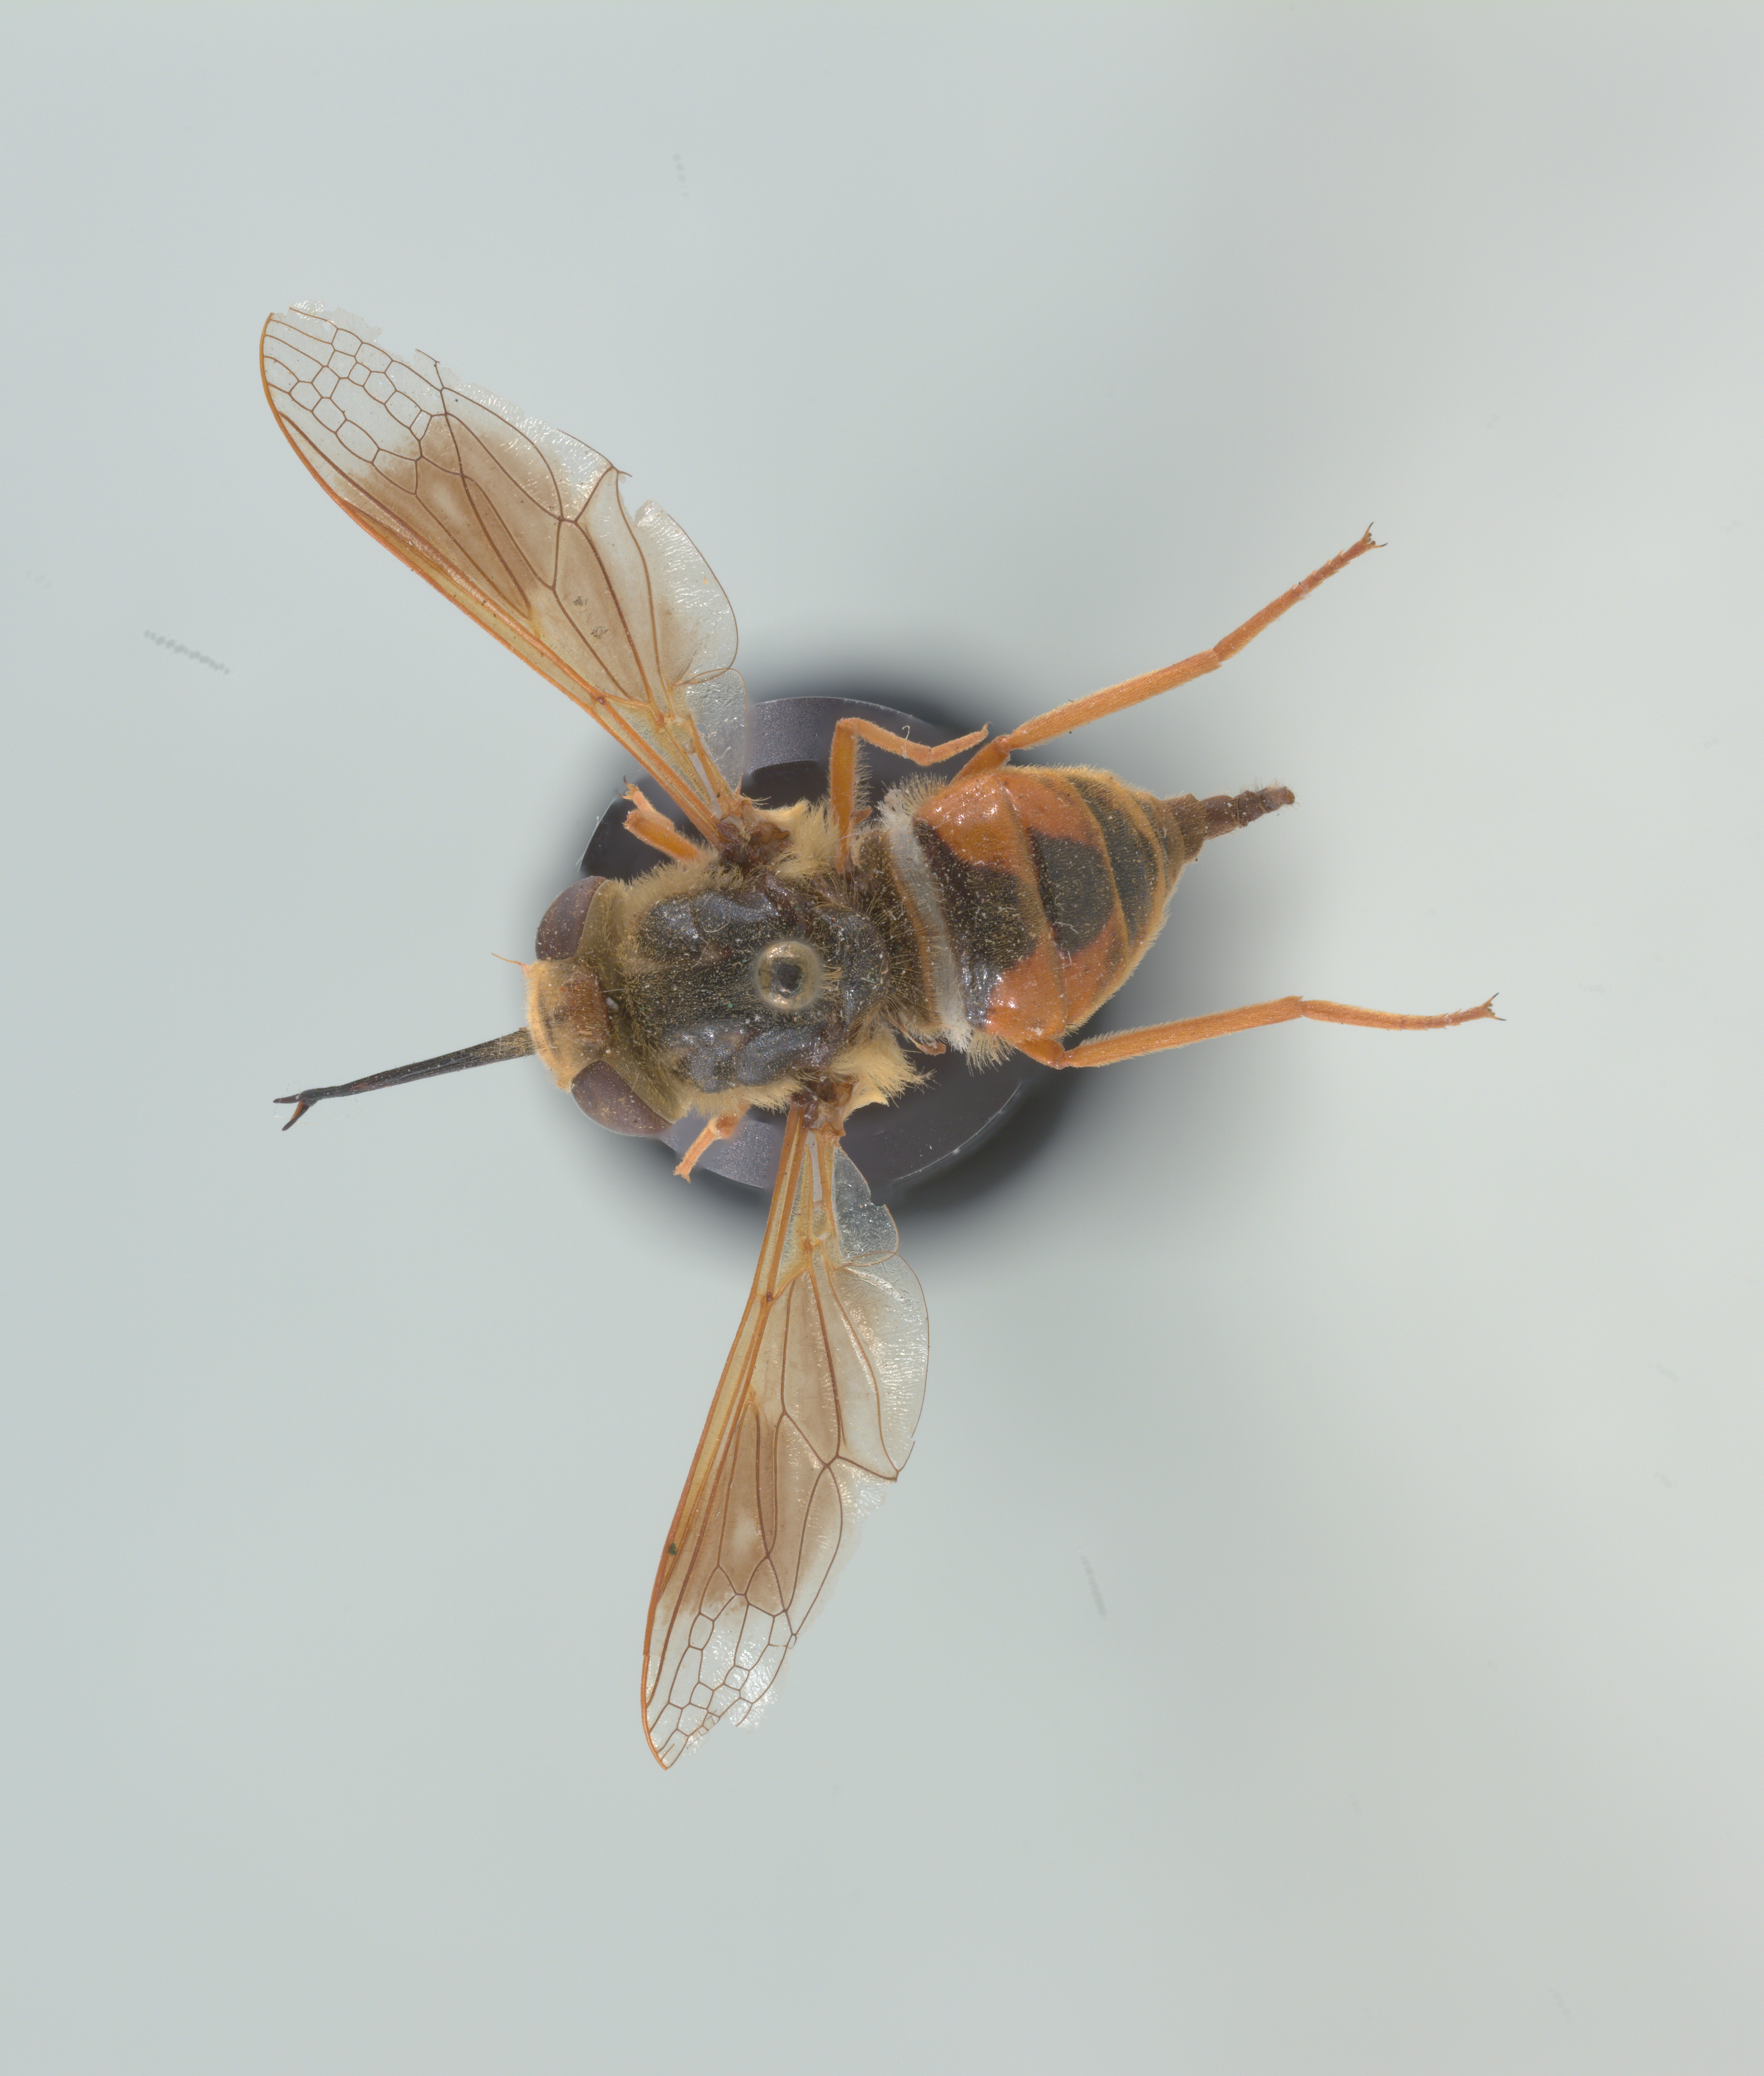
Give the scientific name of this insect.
Nemestrinus rufipes
